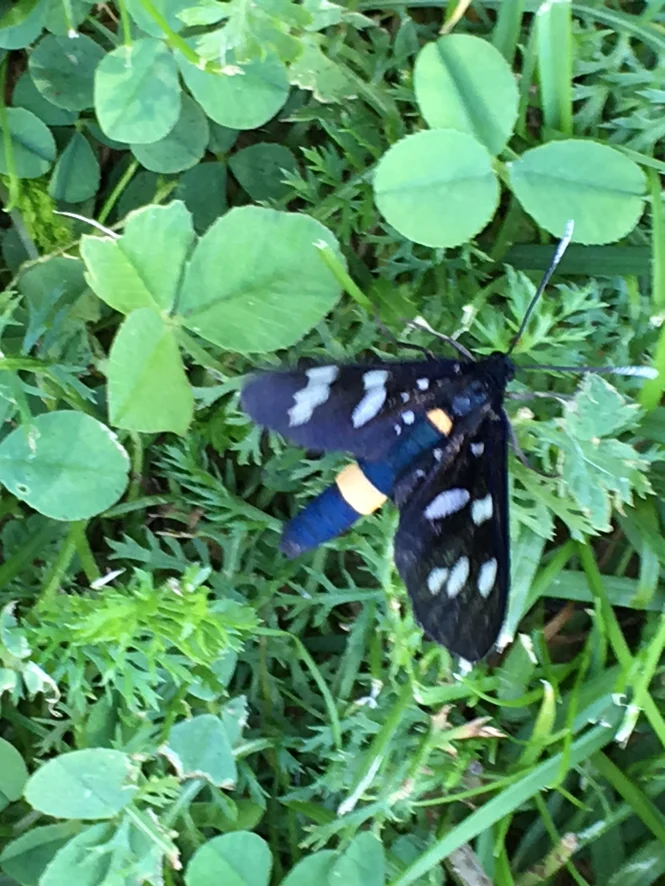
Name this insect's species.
Amata phegea
